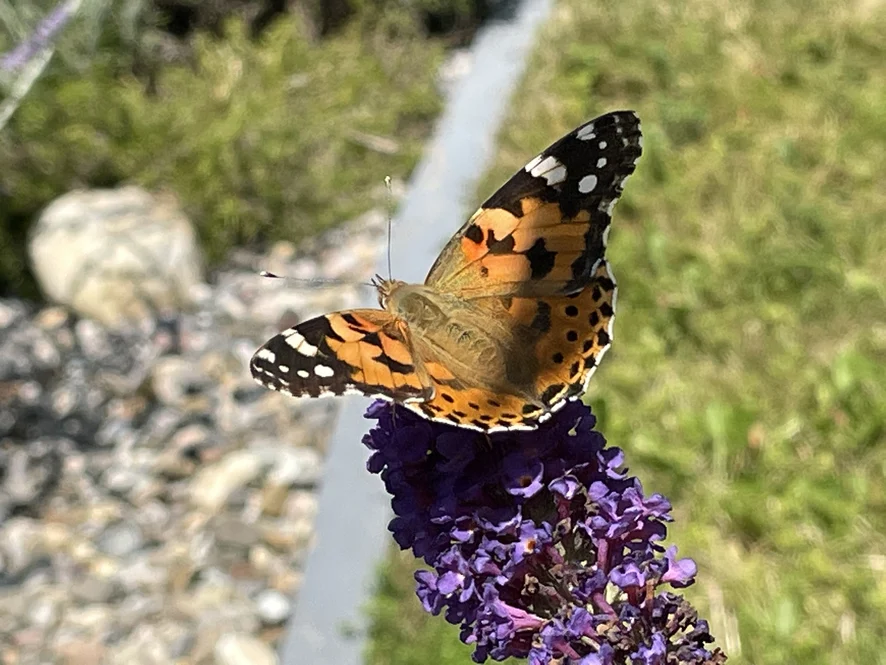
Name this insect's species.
Vanessa cardui
